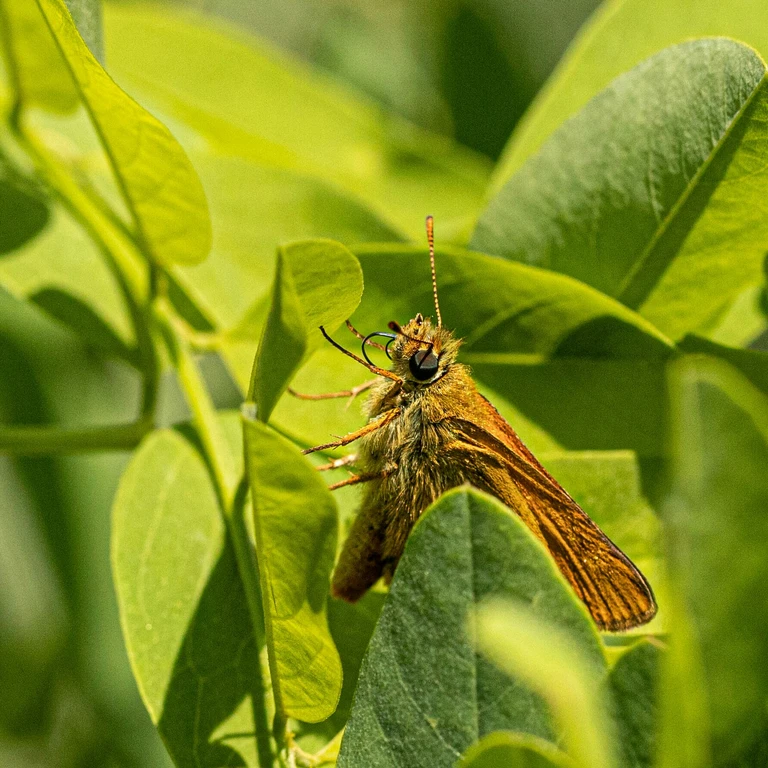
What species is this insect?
Ochlodes sylvanus (also Ochlodes venata)
